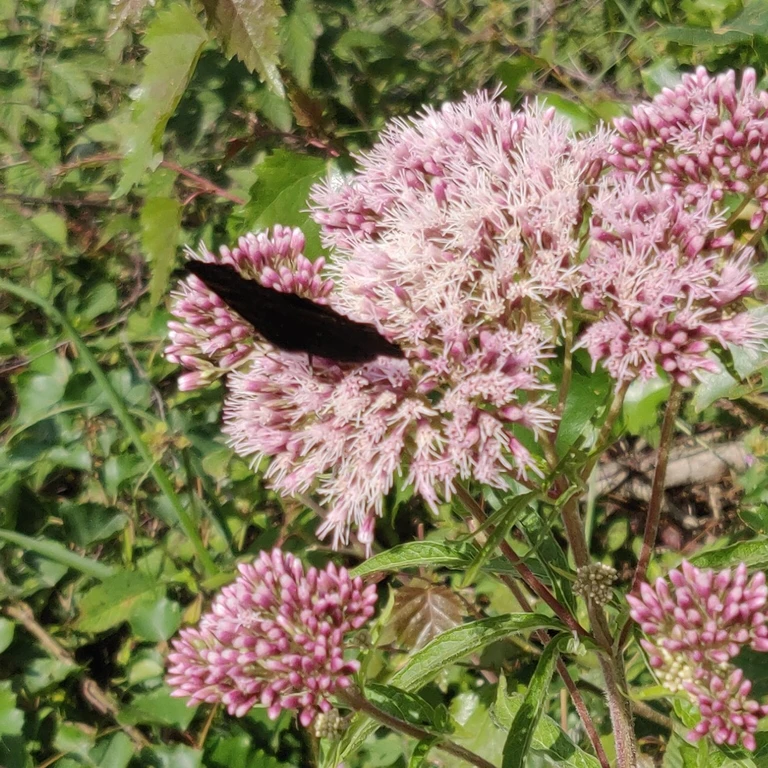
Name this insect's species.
Aglais io
